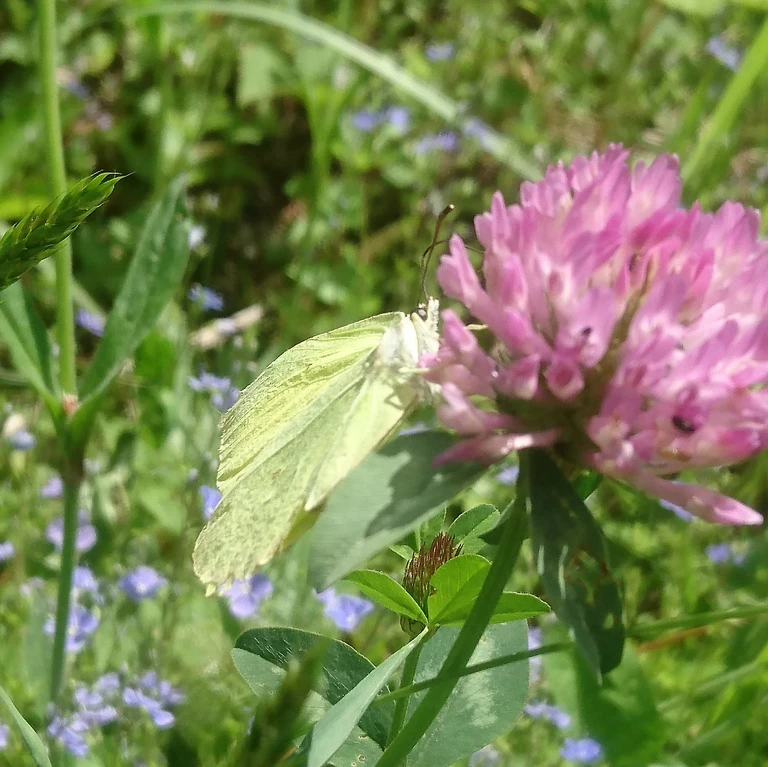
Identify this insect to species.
Gonepteryx rhamni
